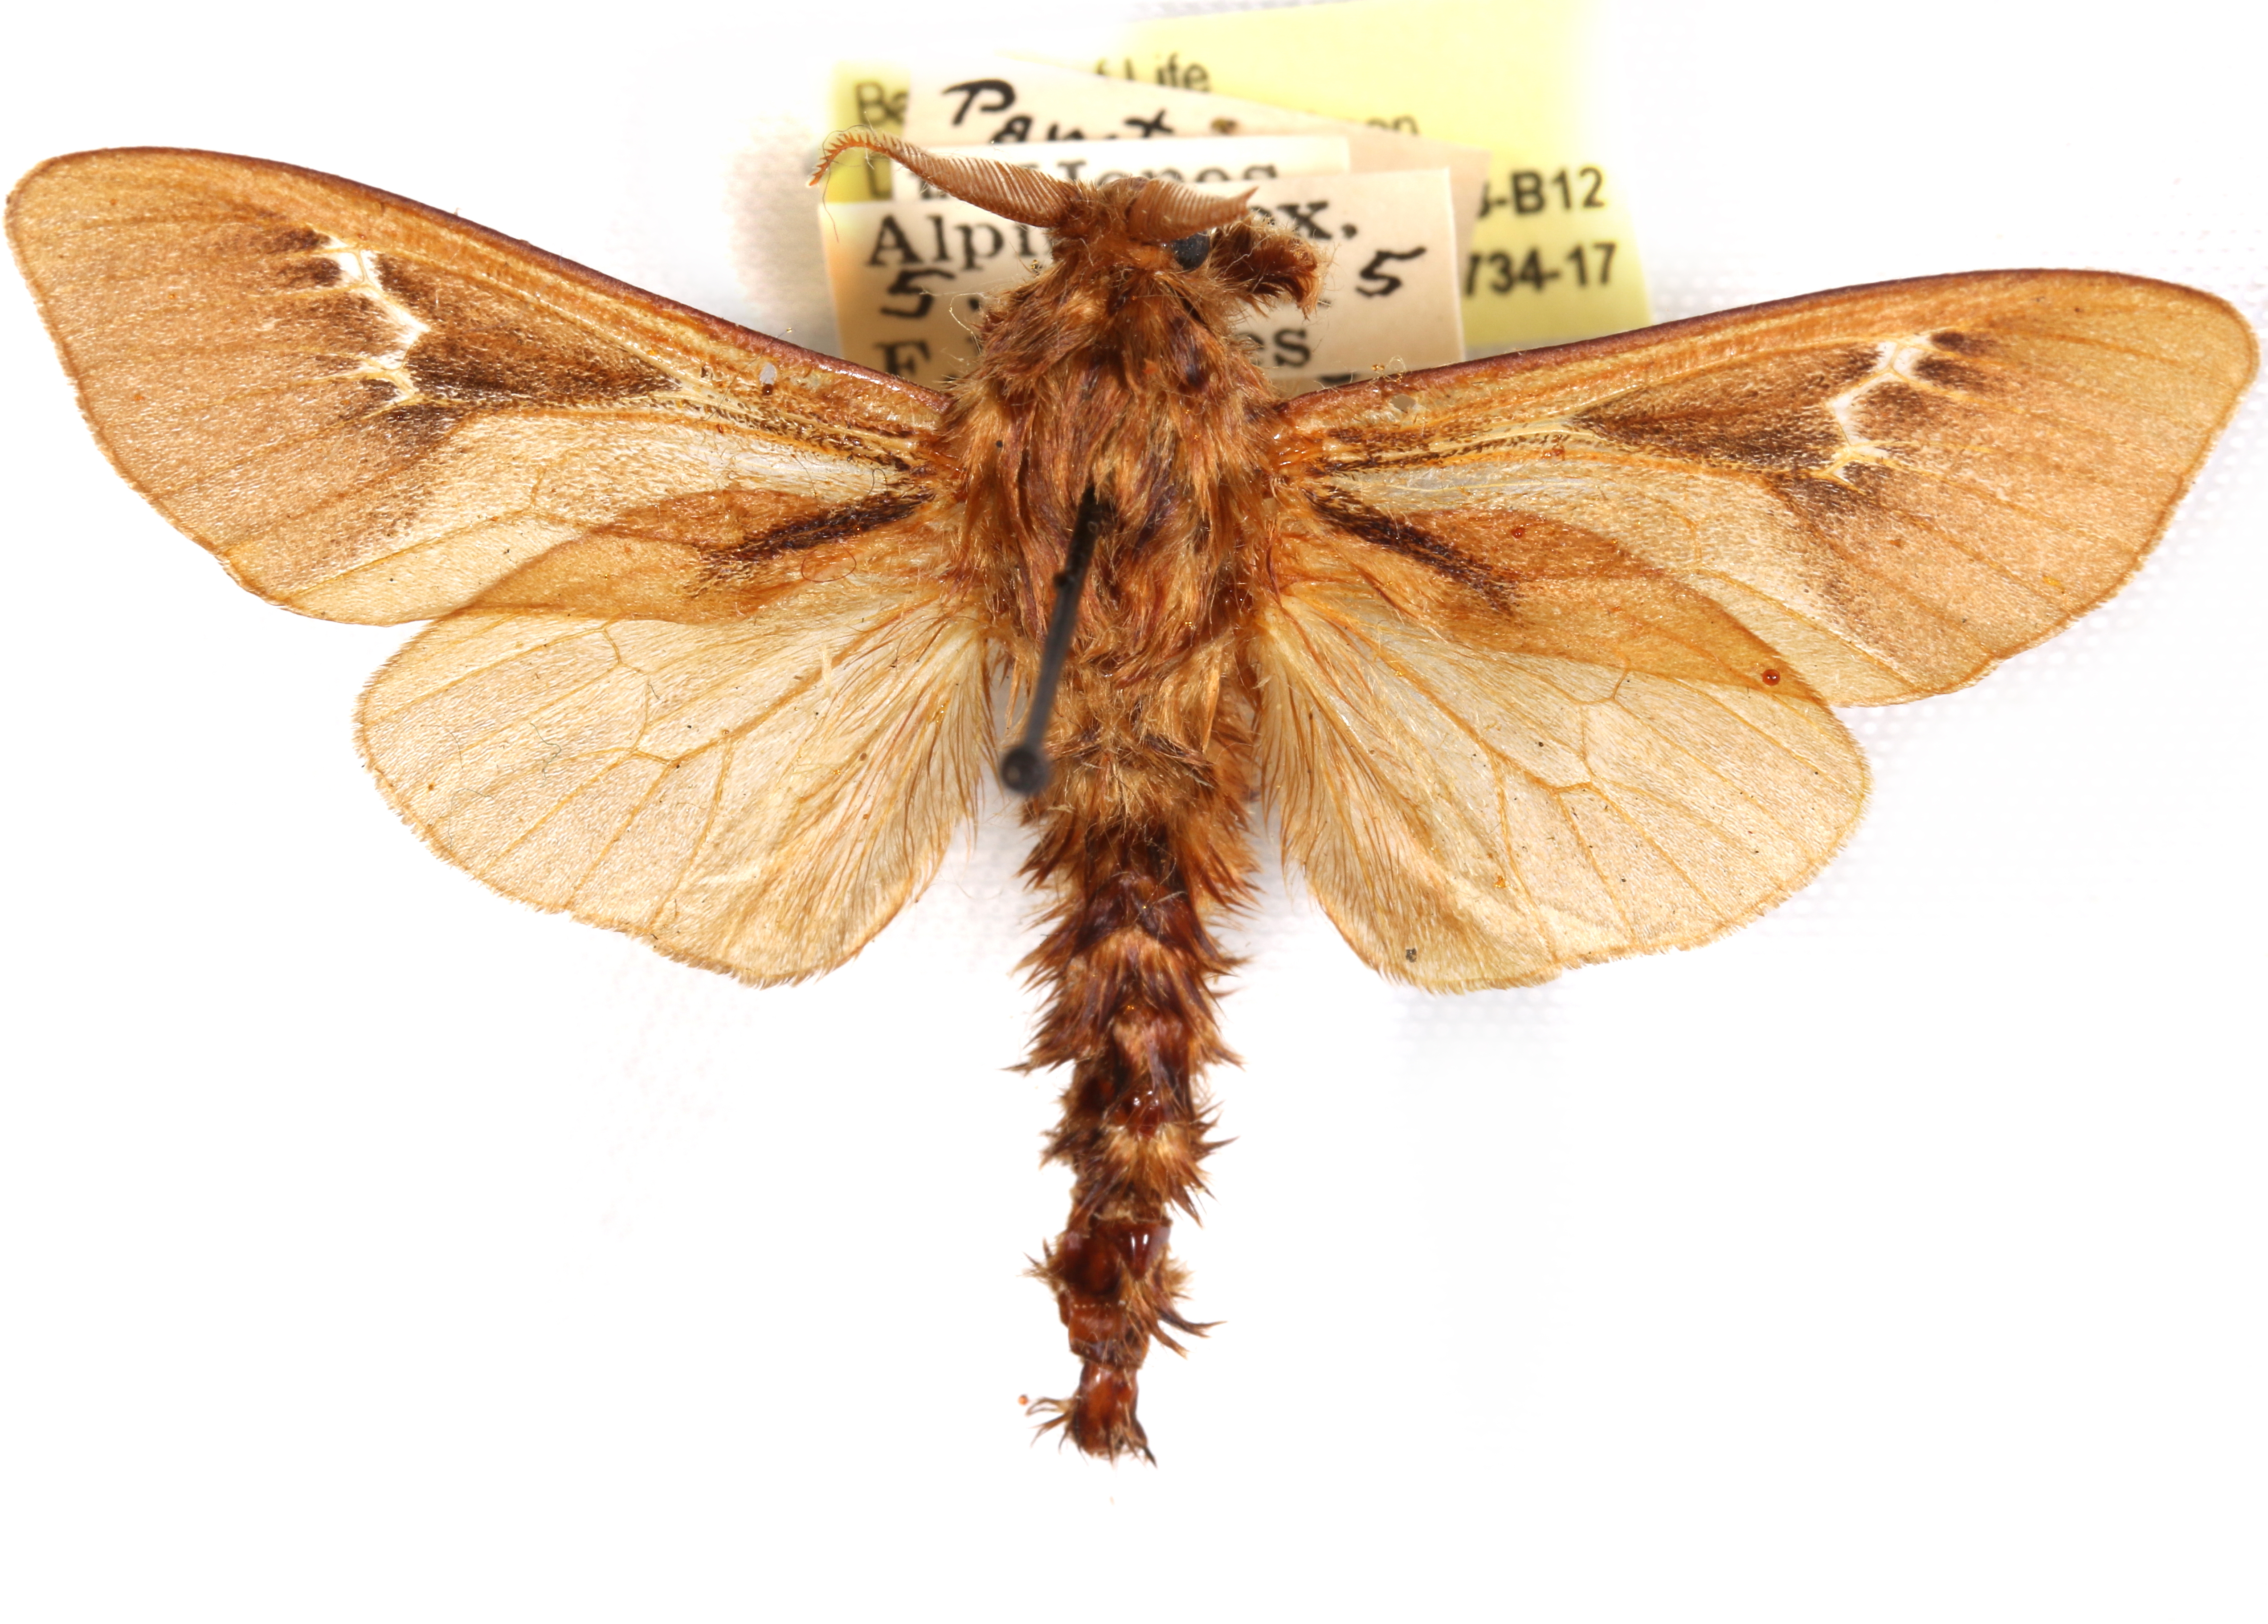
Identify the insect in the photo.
Oiketicus townsendi
